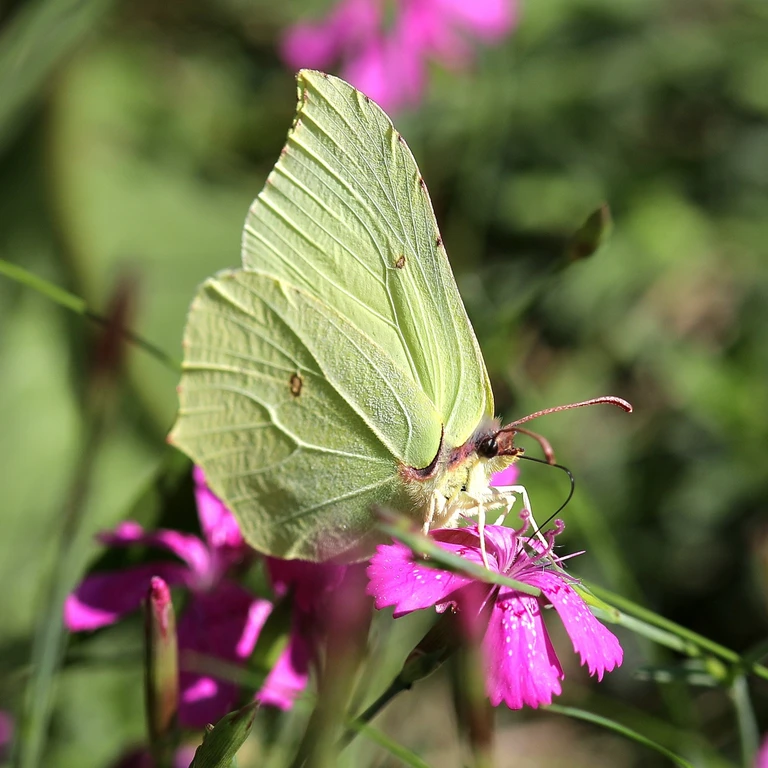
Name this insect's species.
Gonepteryx rhamni
